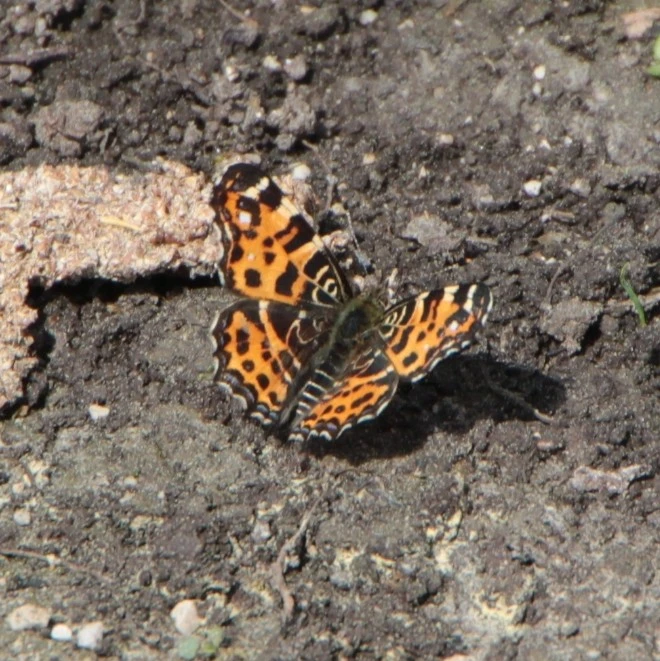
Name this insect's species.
Araschnia levana
